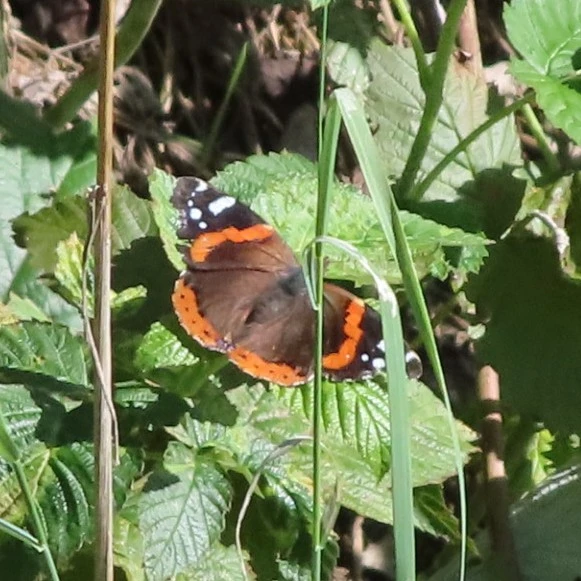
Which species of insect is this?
Vanessa atalanta
